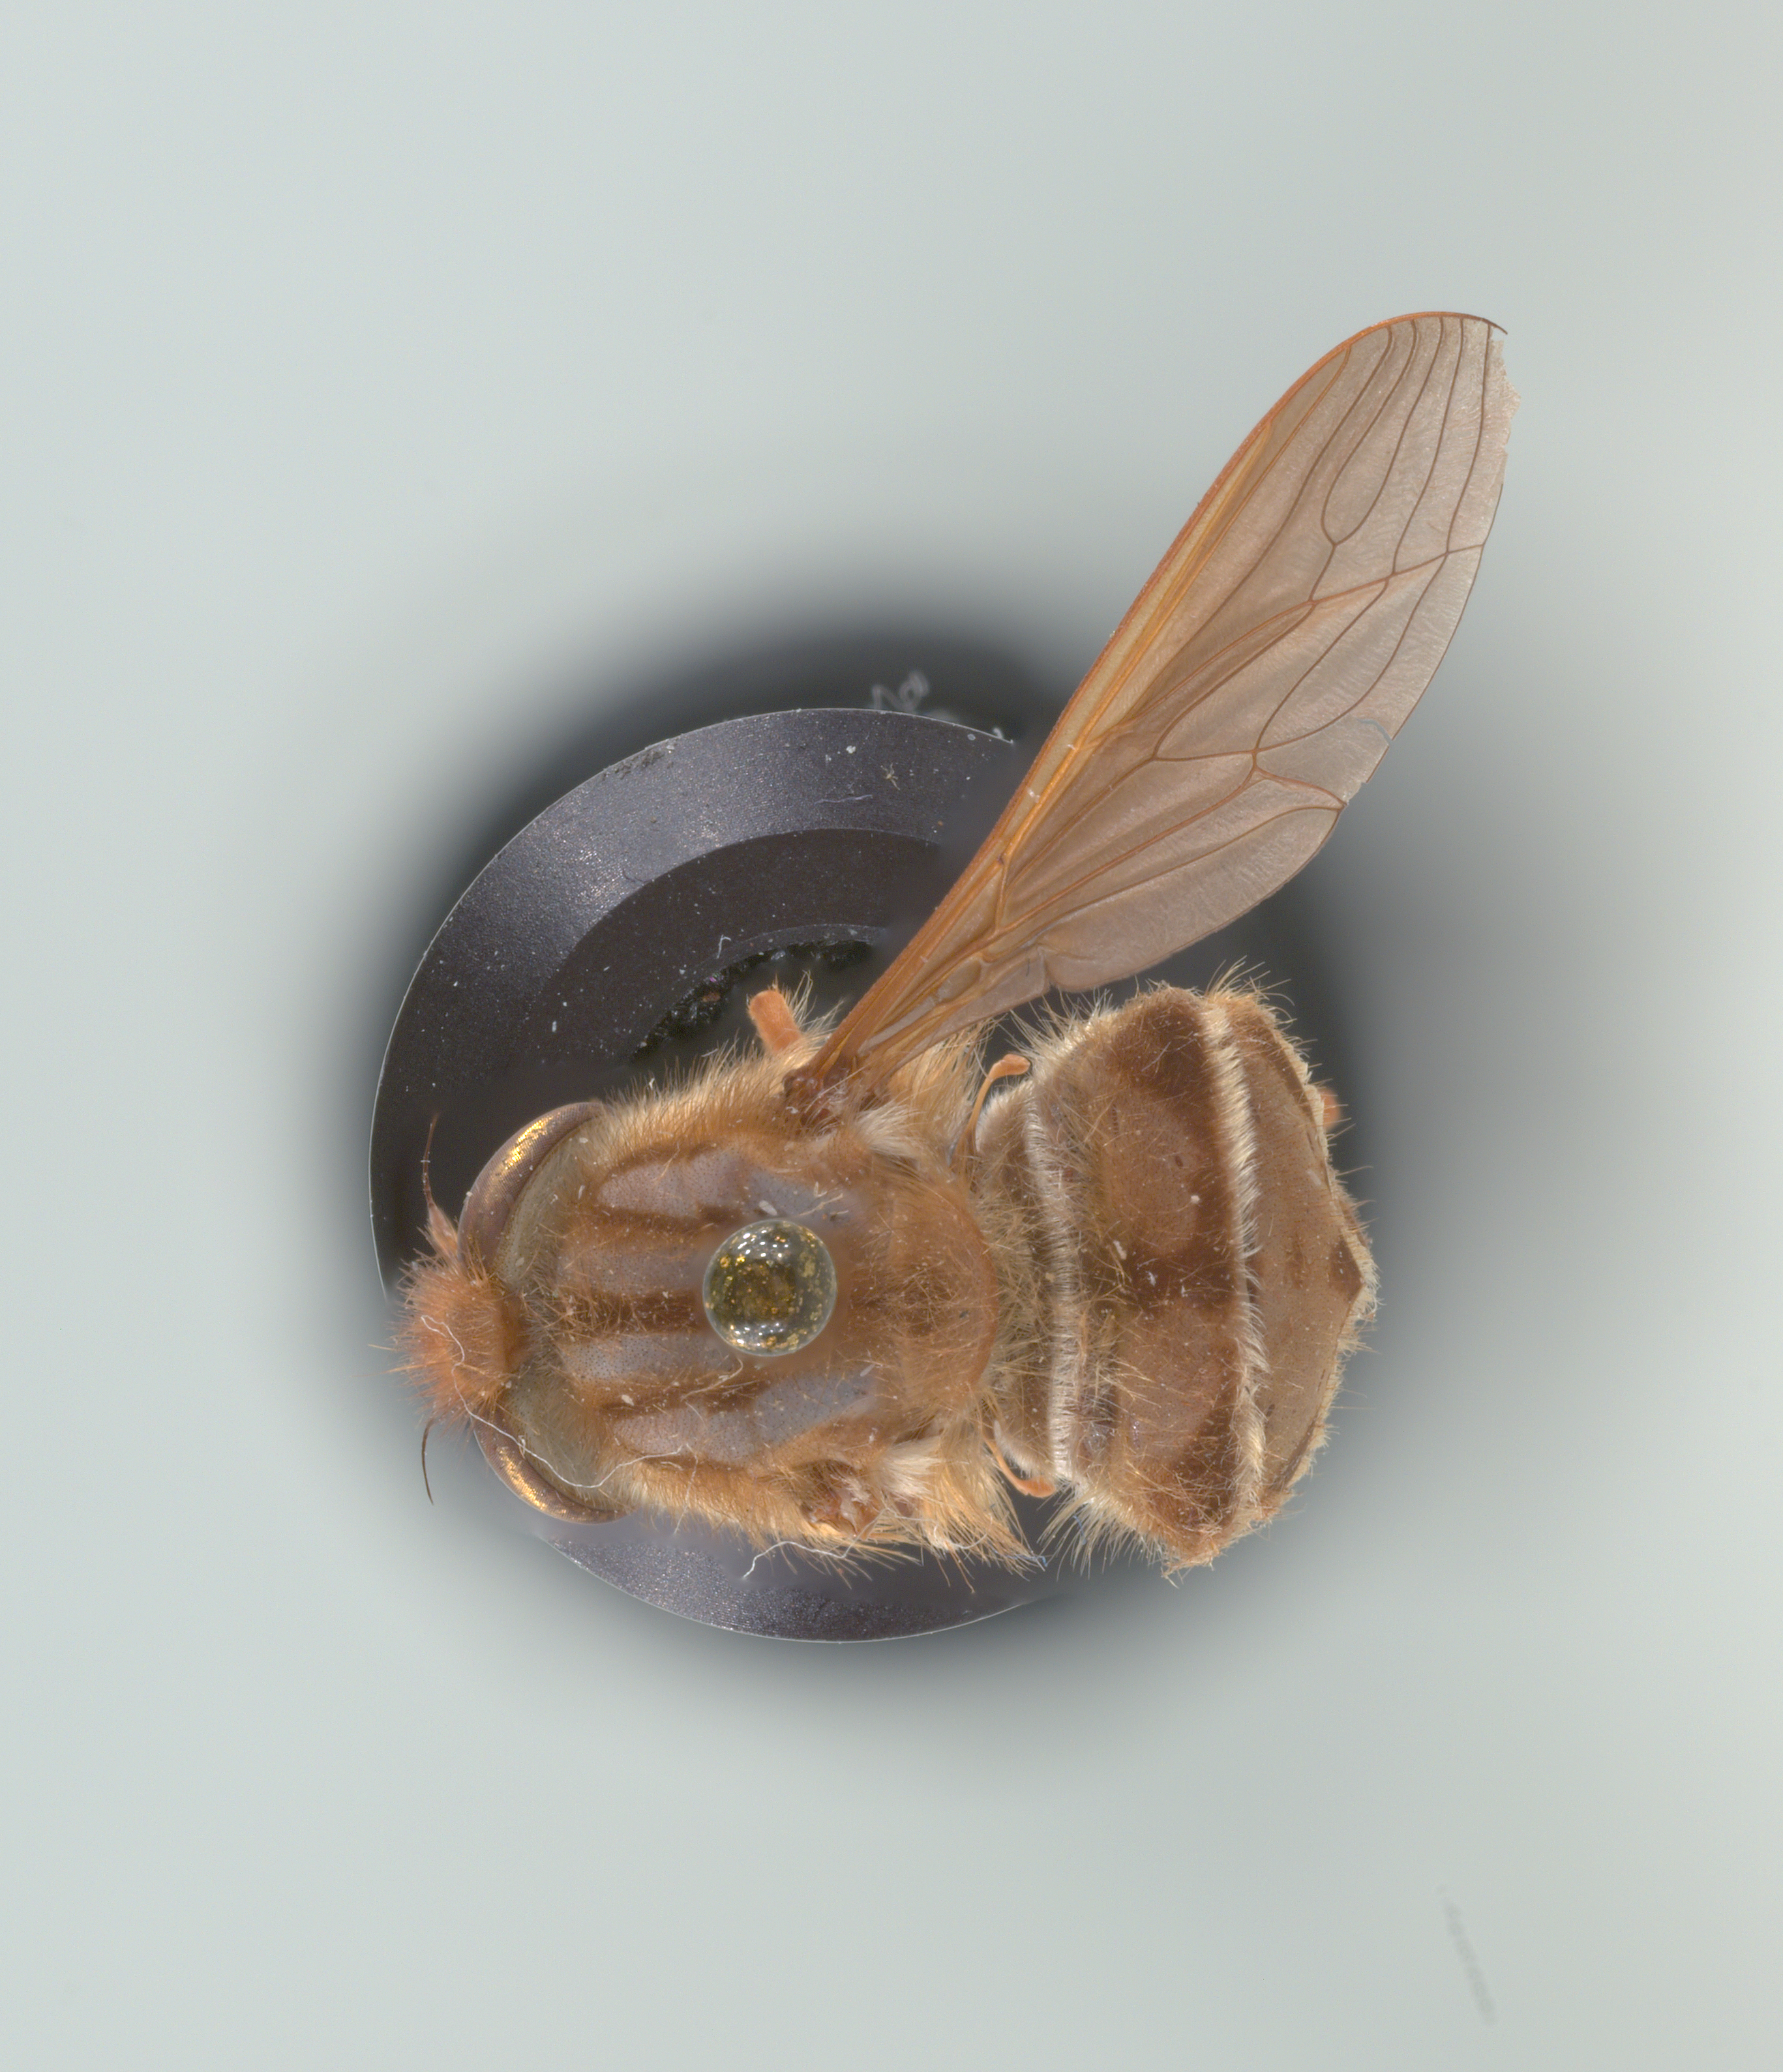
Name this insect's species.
Prosoeca ornata
